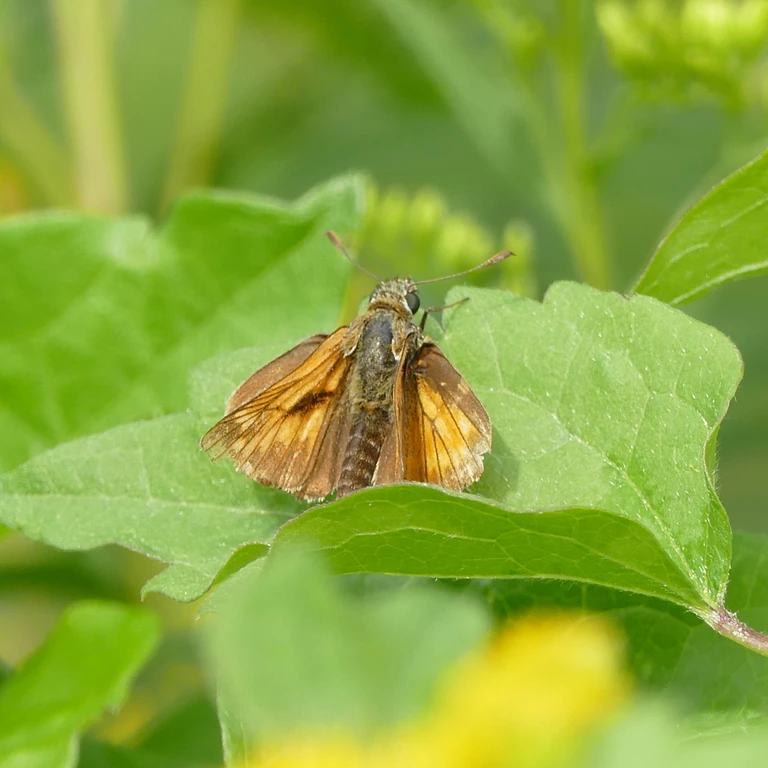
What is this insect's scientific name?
Ochlodes sylvanus (also Ochlodes venata)
